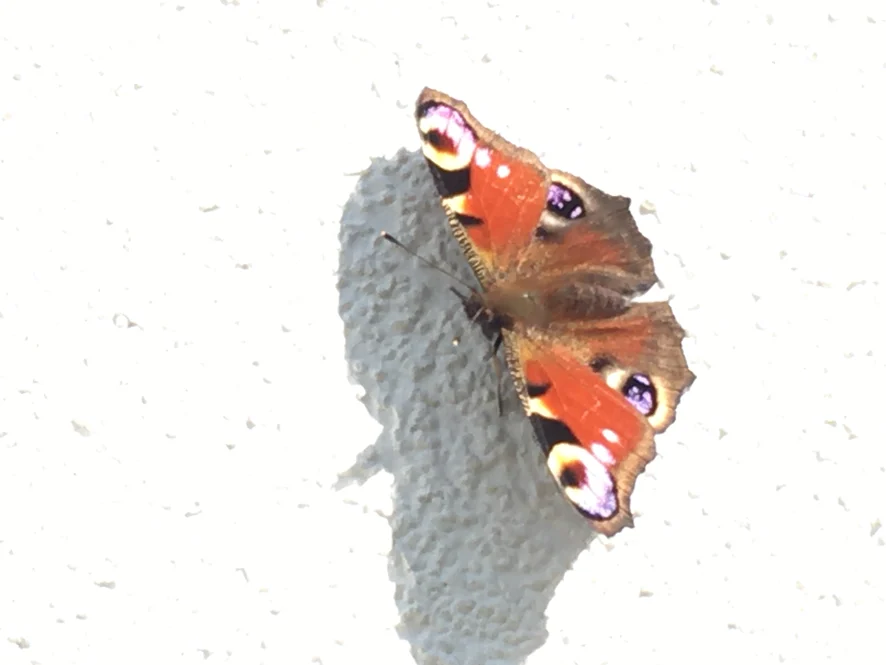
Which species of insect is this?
Aglais io
